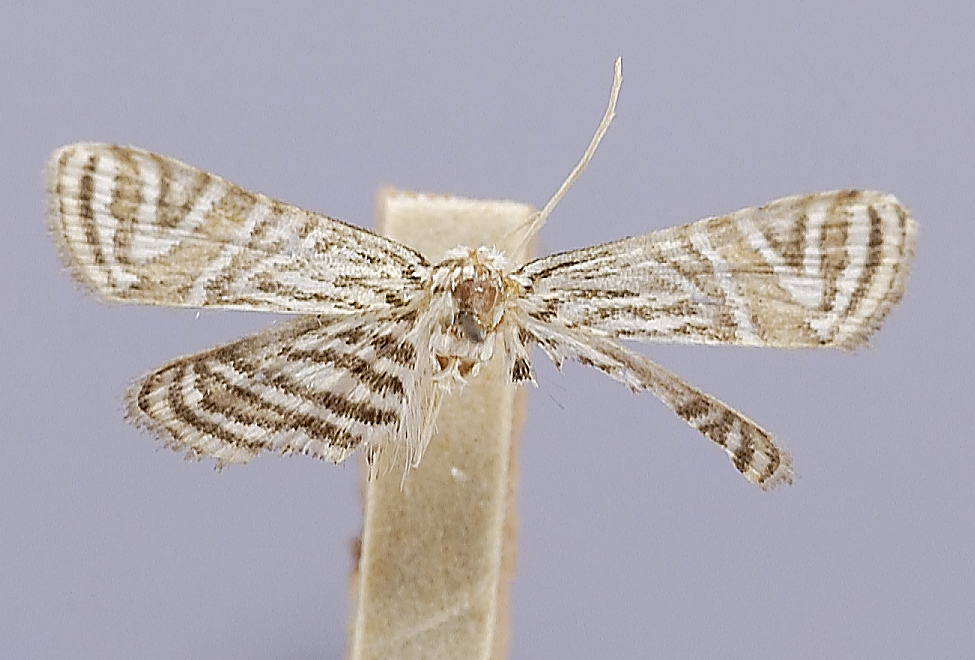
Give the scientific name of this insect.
Aulacodes traversalis
